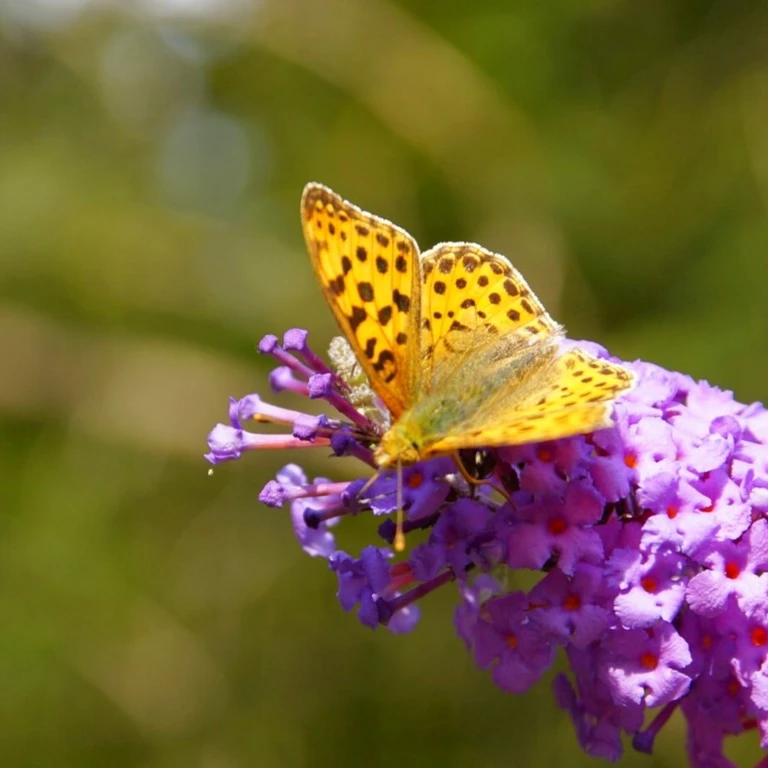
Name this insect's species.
Issoria lathonia
